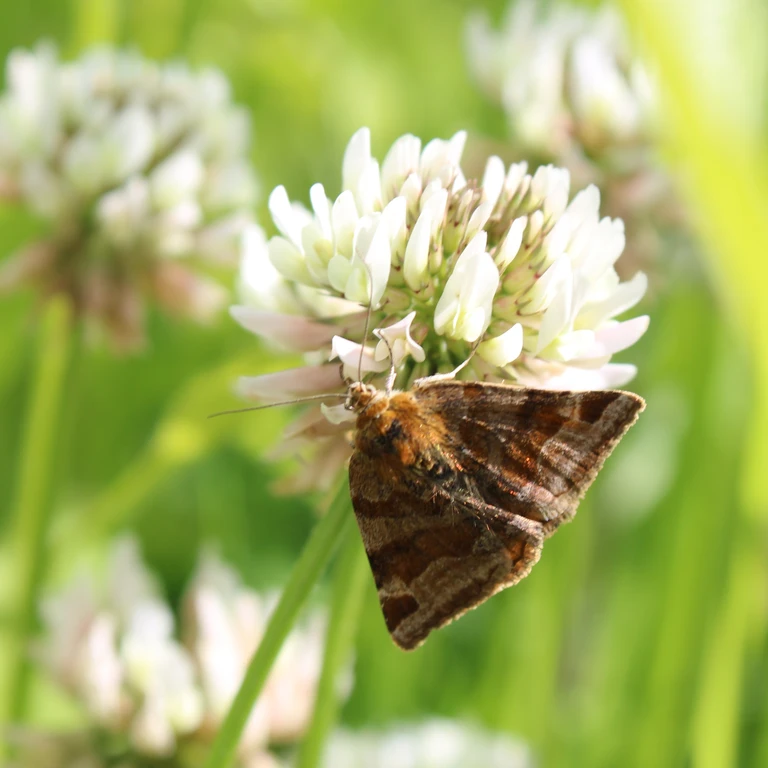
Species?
Euclidia glyphica
